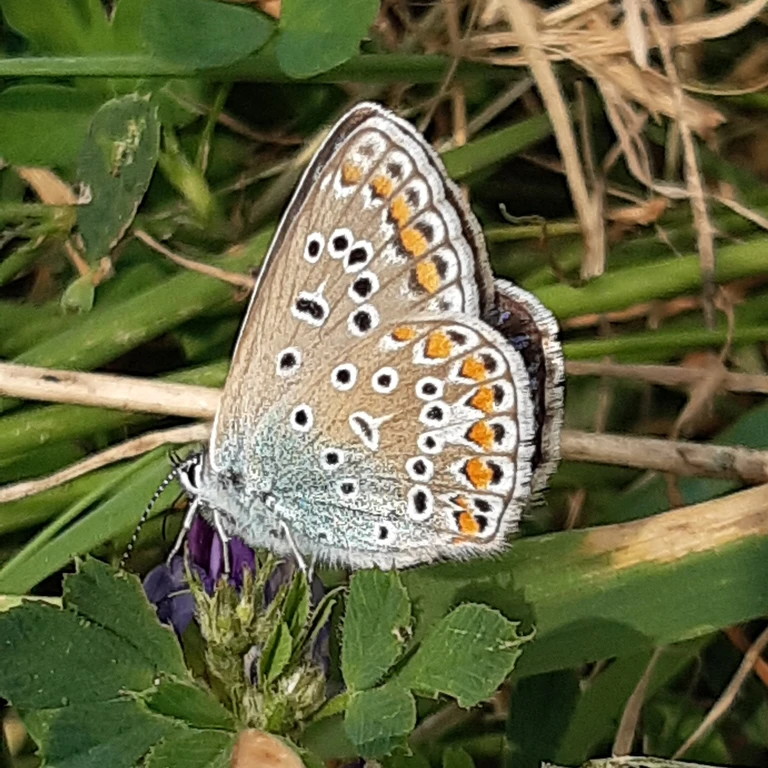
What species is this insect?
Polyommatus icarus
